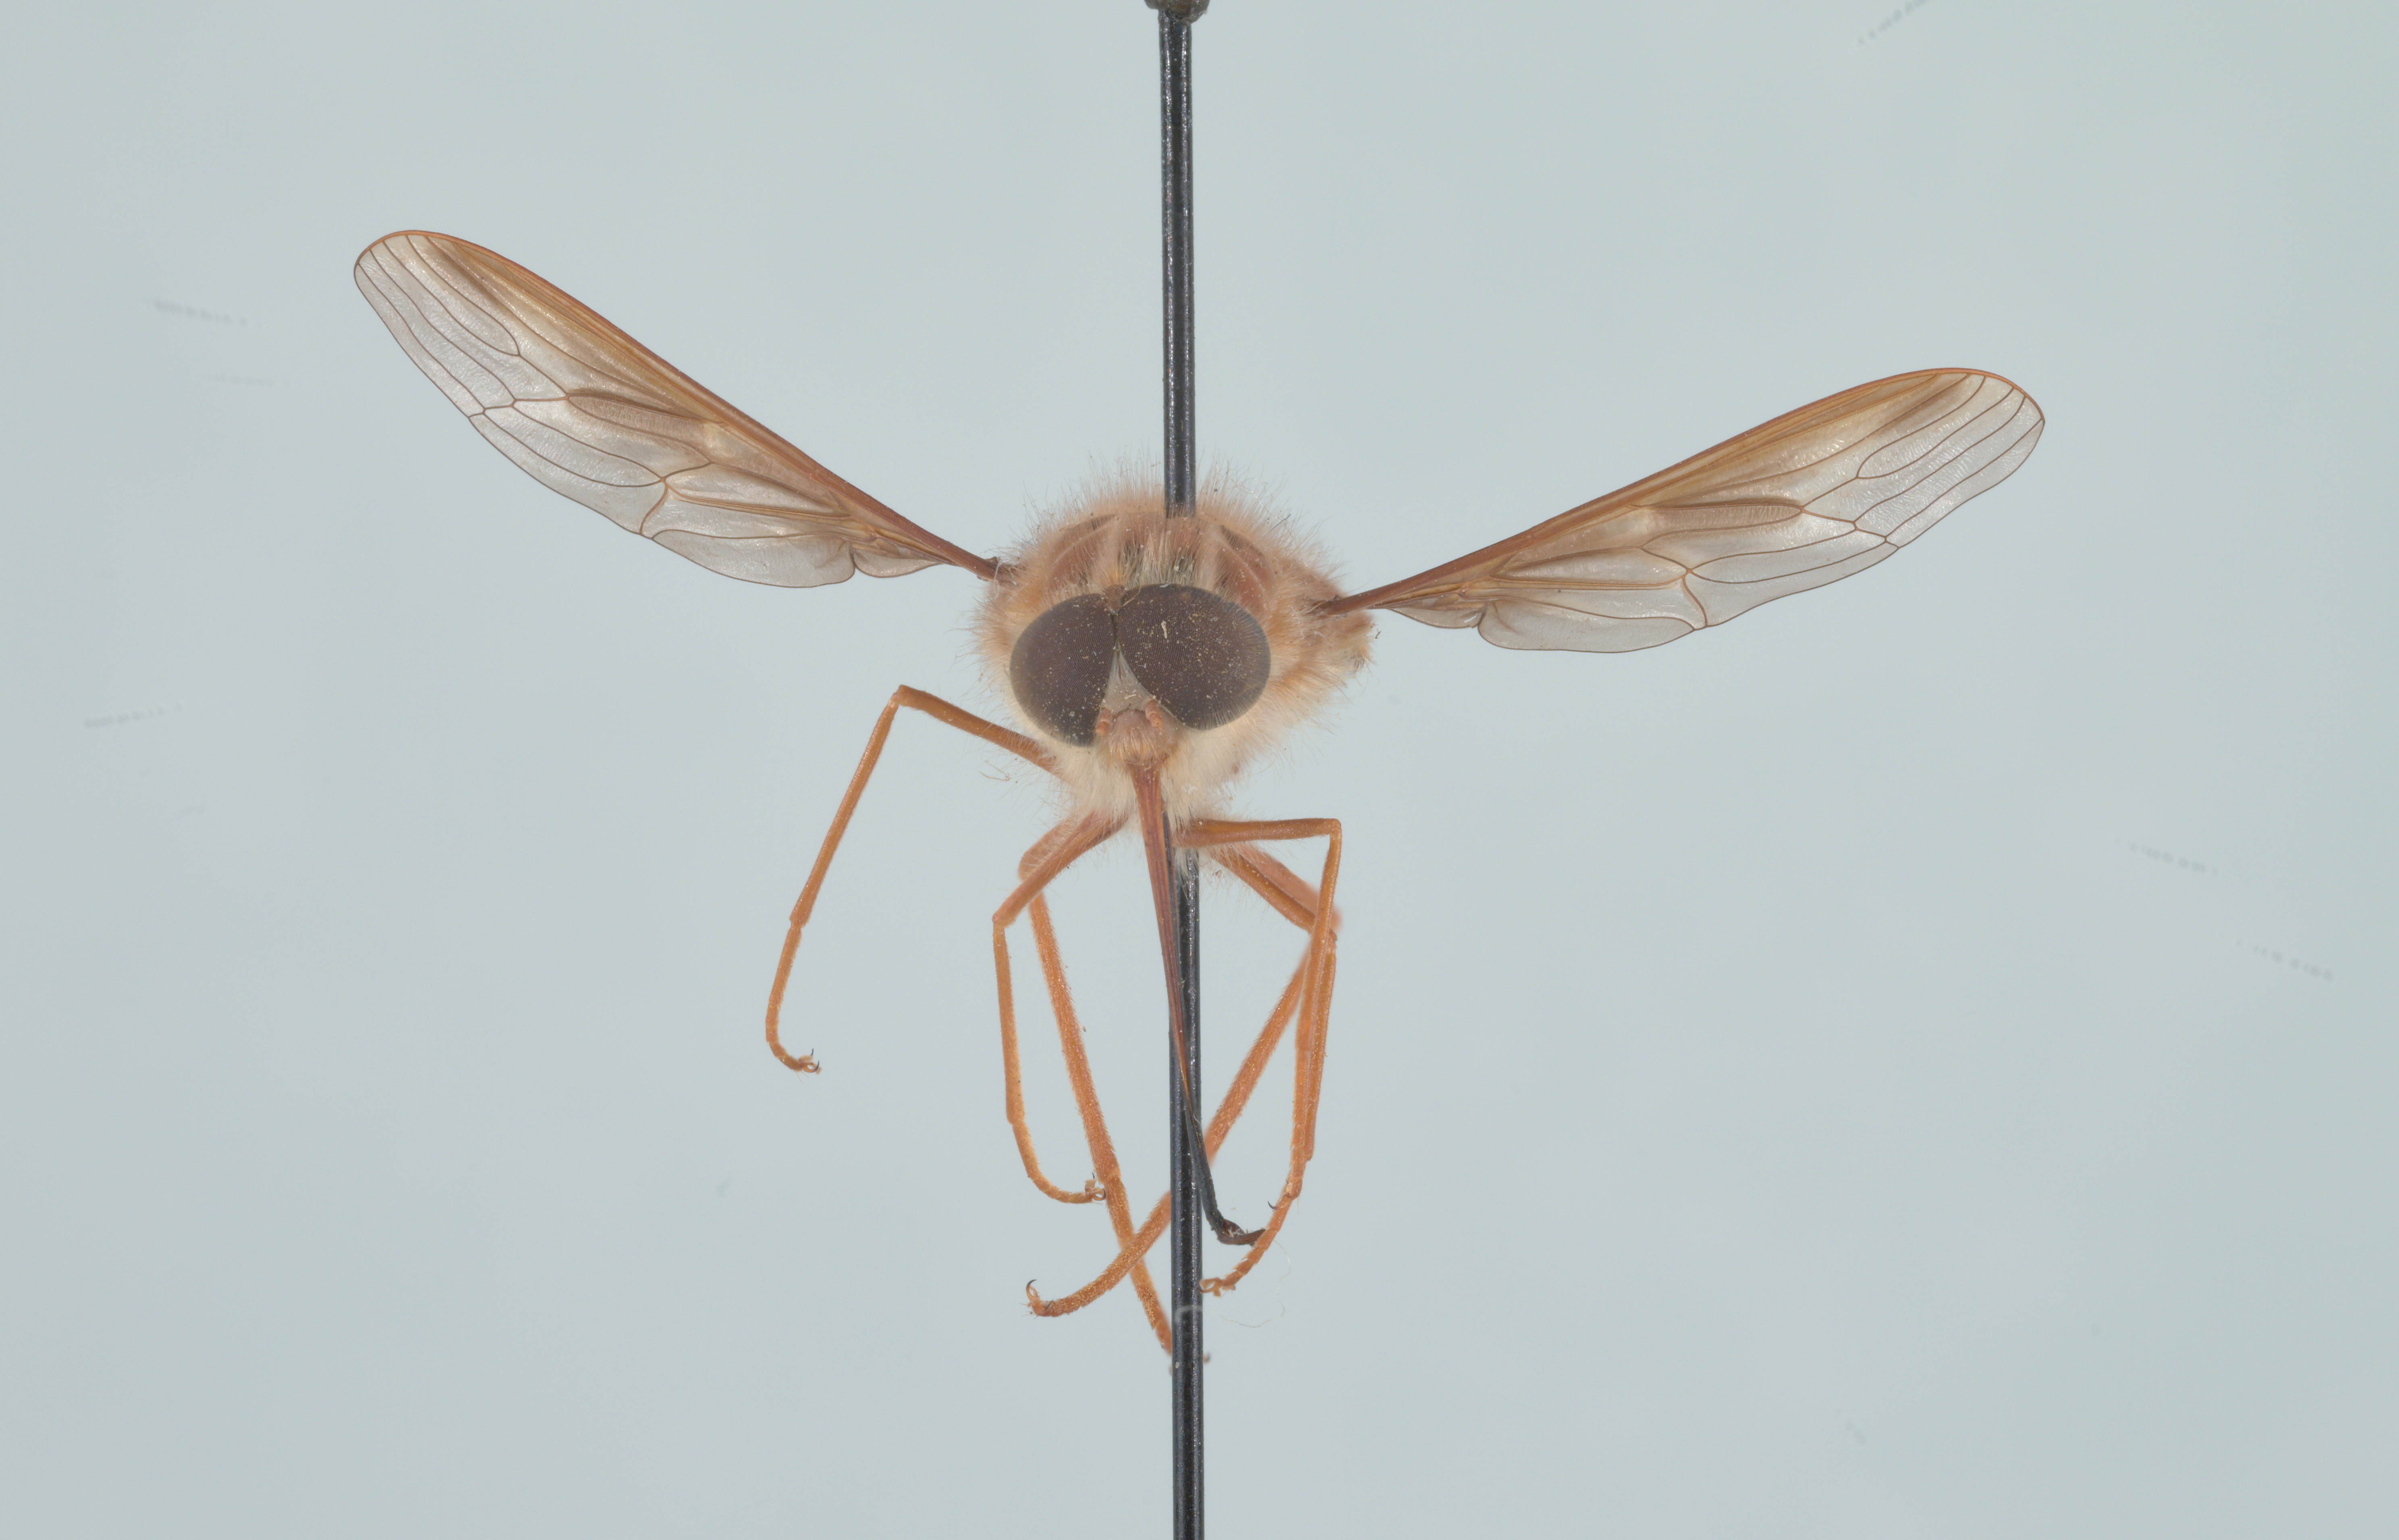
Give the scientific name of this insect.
Hirmoneura nubipennis (also Trichophthalma nubipennis)
